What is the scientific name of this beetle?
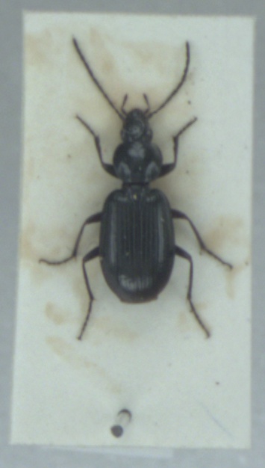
Agonum fuliginosum
